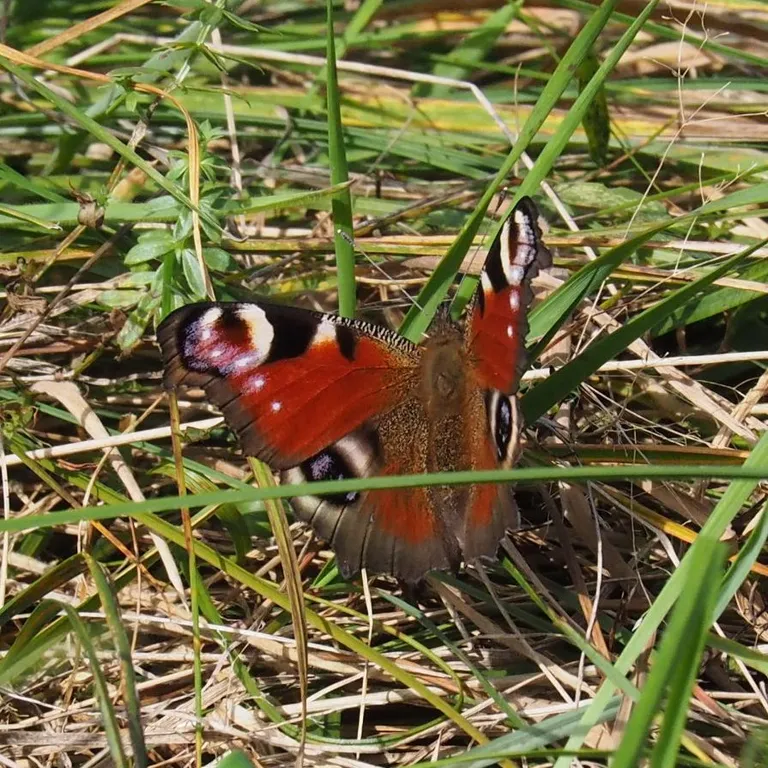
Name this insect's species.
Aglais io
